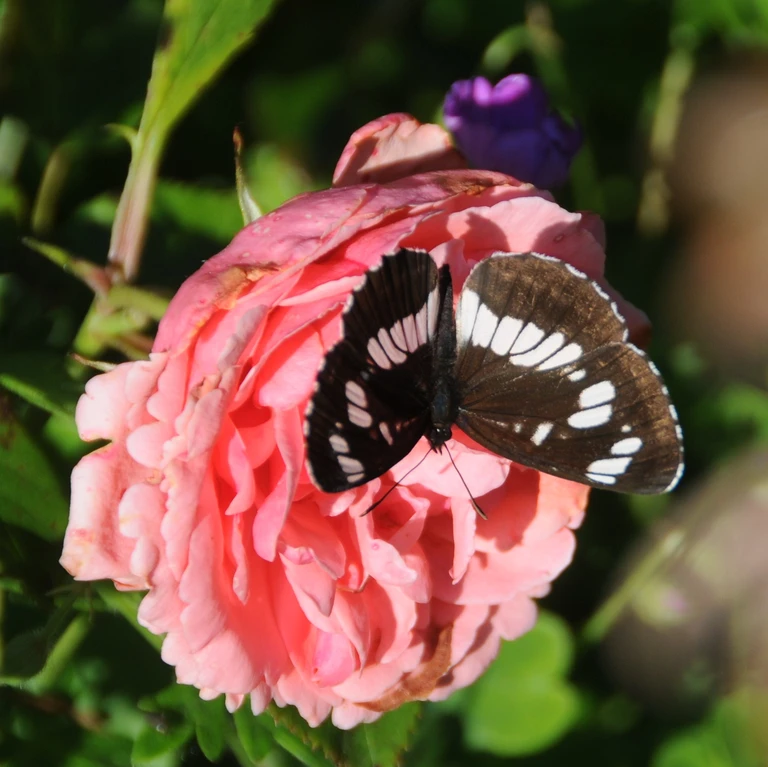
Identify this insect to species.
Neptis rivularis
